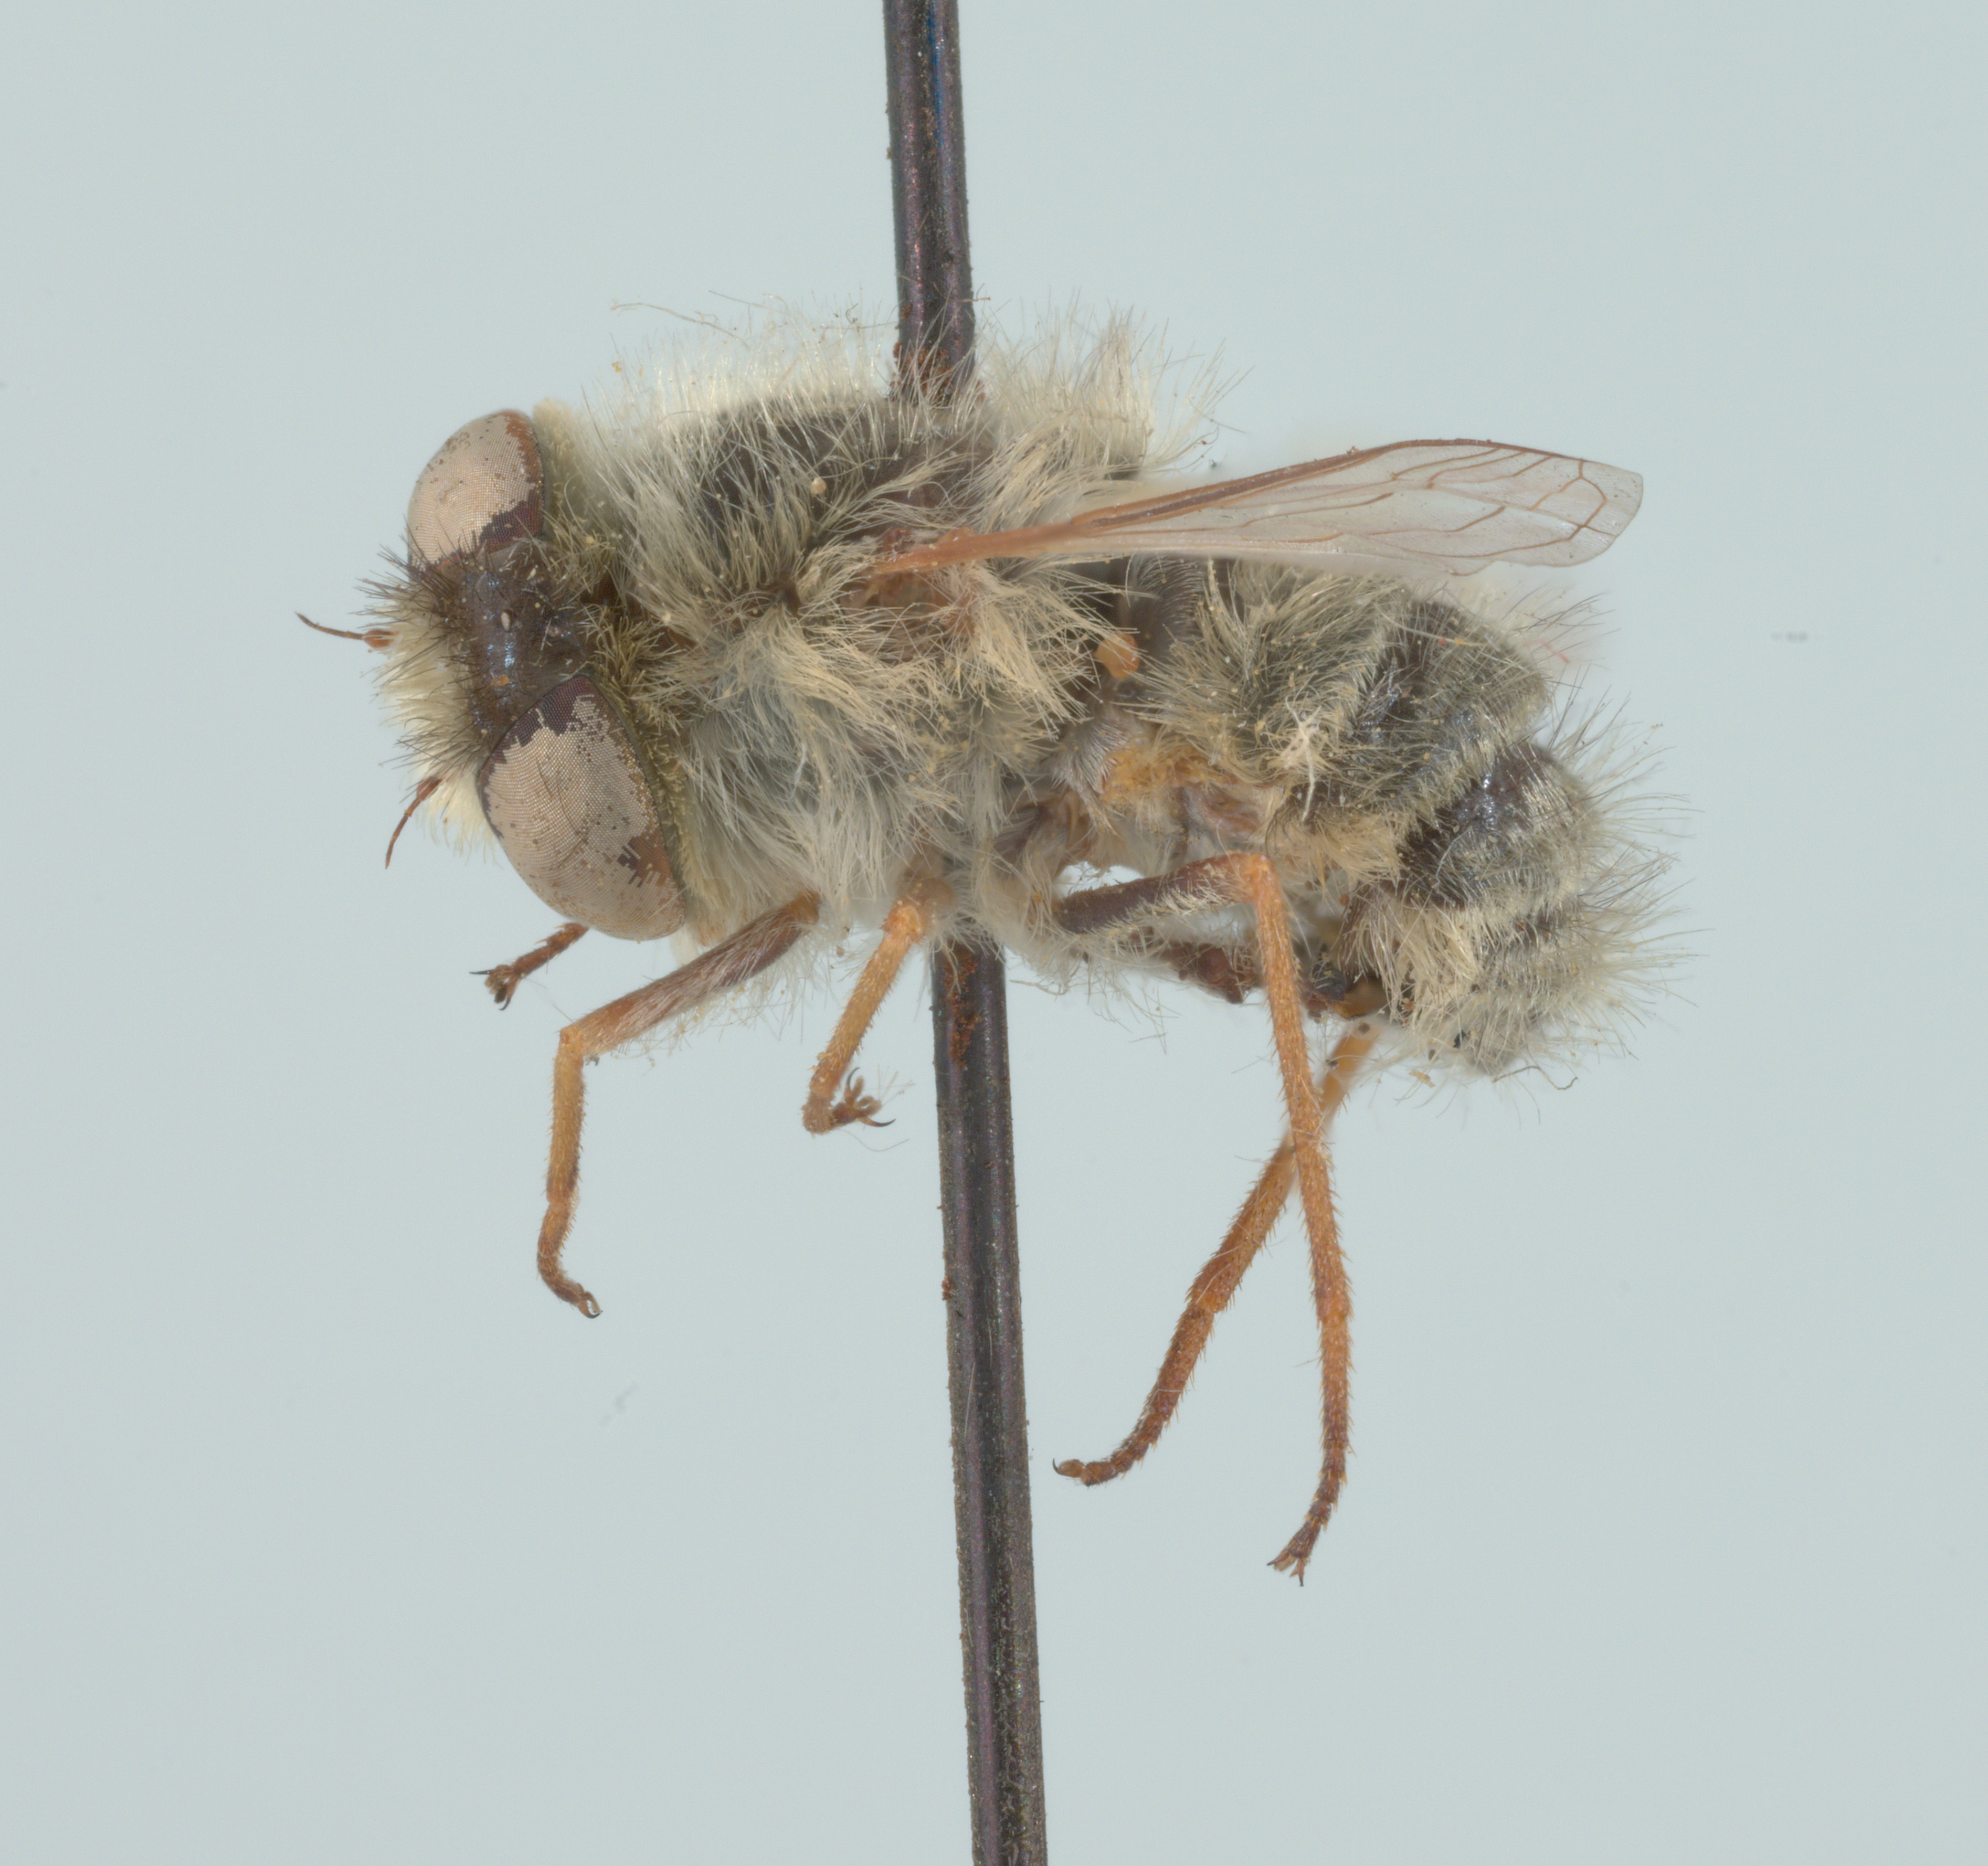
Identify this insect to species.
Neorhynchocephalus sackenii
